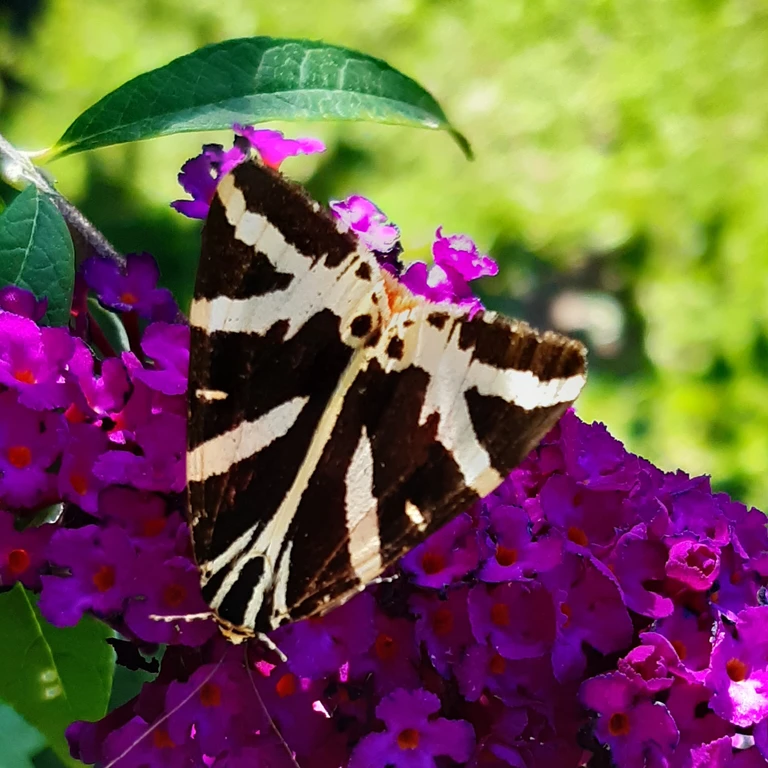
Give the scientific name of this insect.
Euplagia quadripunctaria
